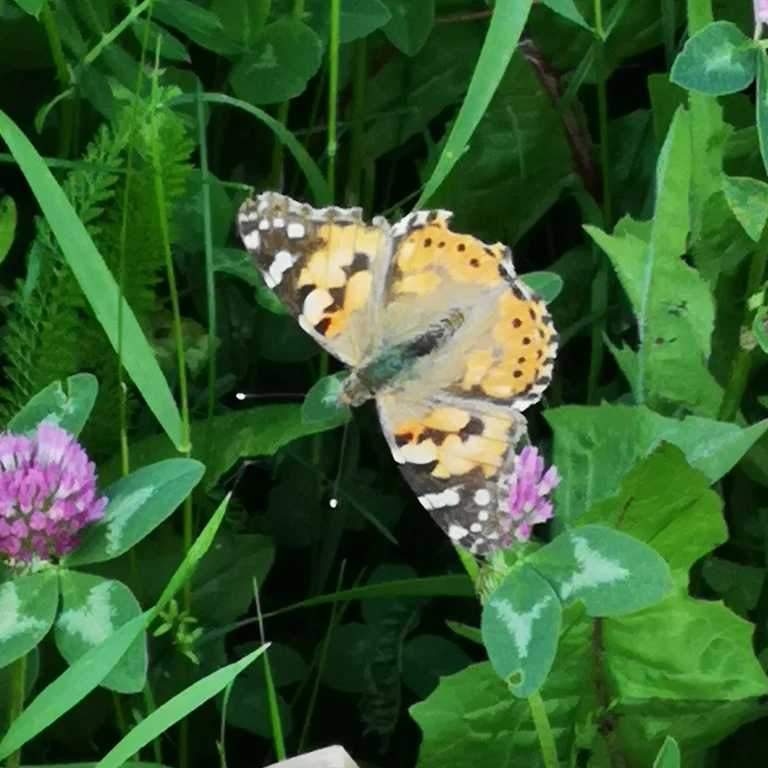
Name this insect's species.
Vanessa cardui
